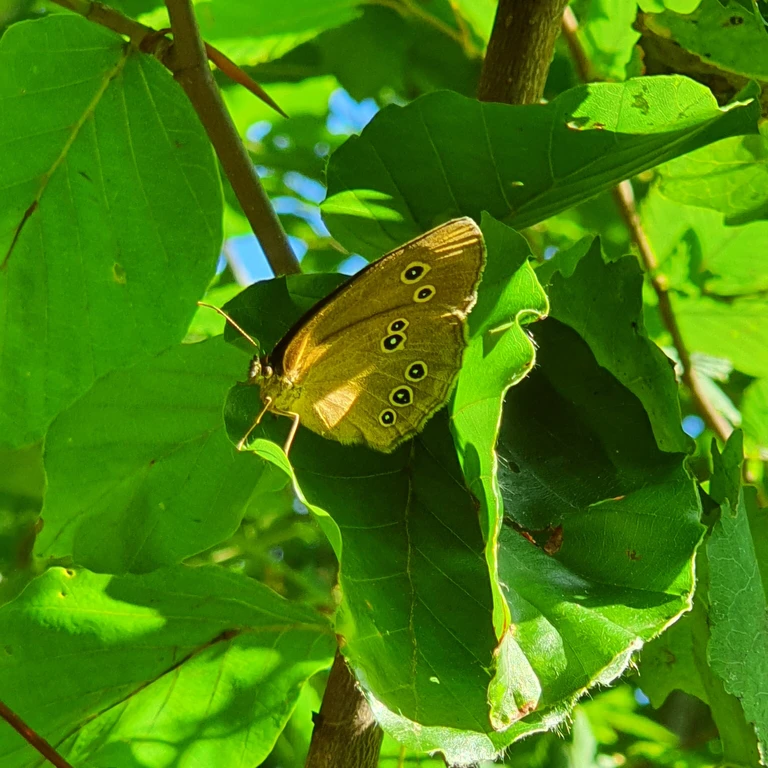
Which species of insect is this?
Aphantopus hyperantus
